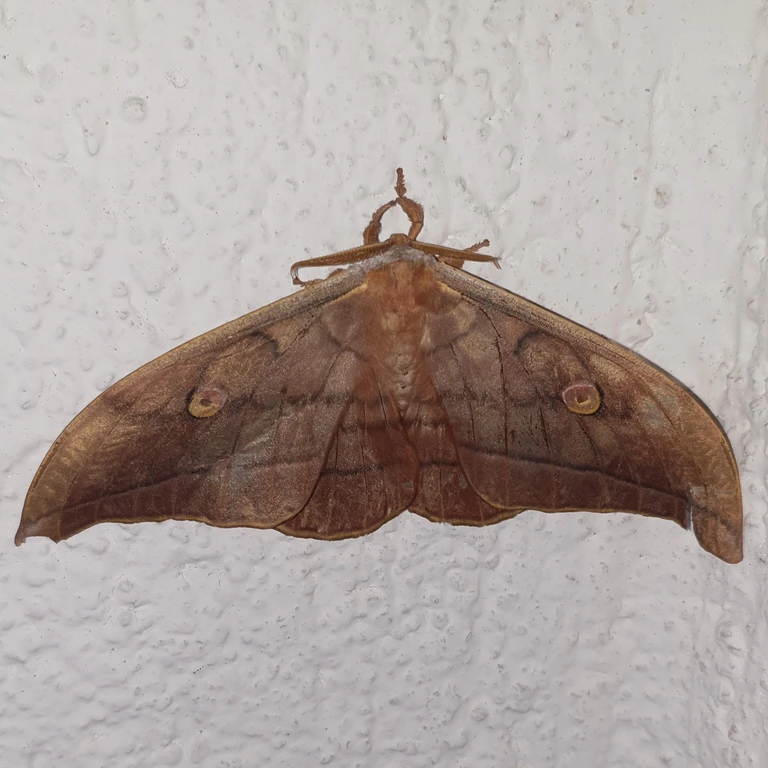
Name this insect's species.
Antheraea yamamai
